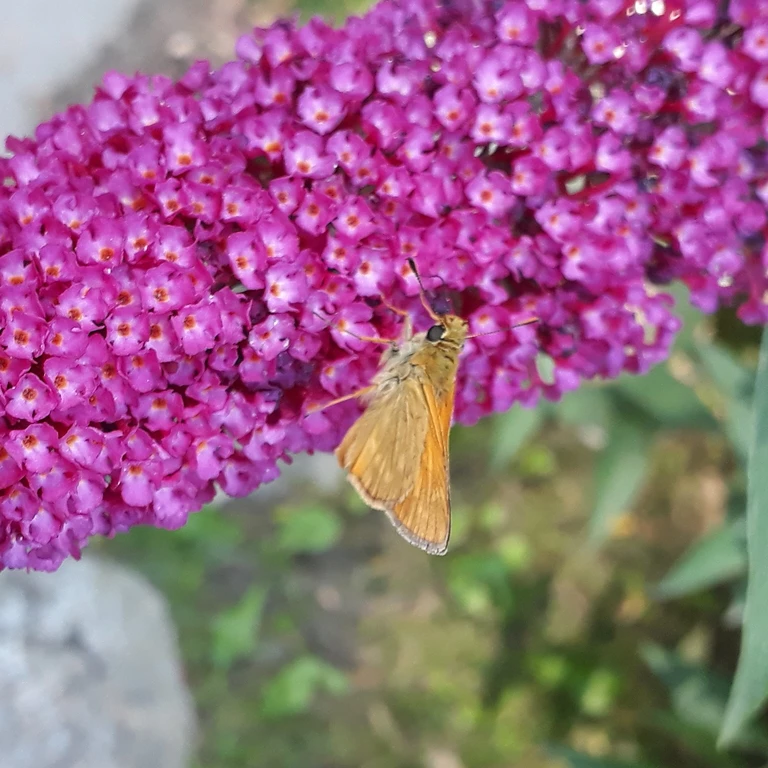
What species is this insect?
Ochlodes sylvanus (also Ochlodes venata)
